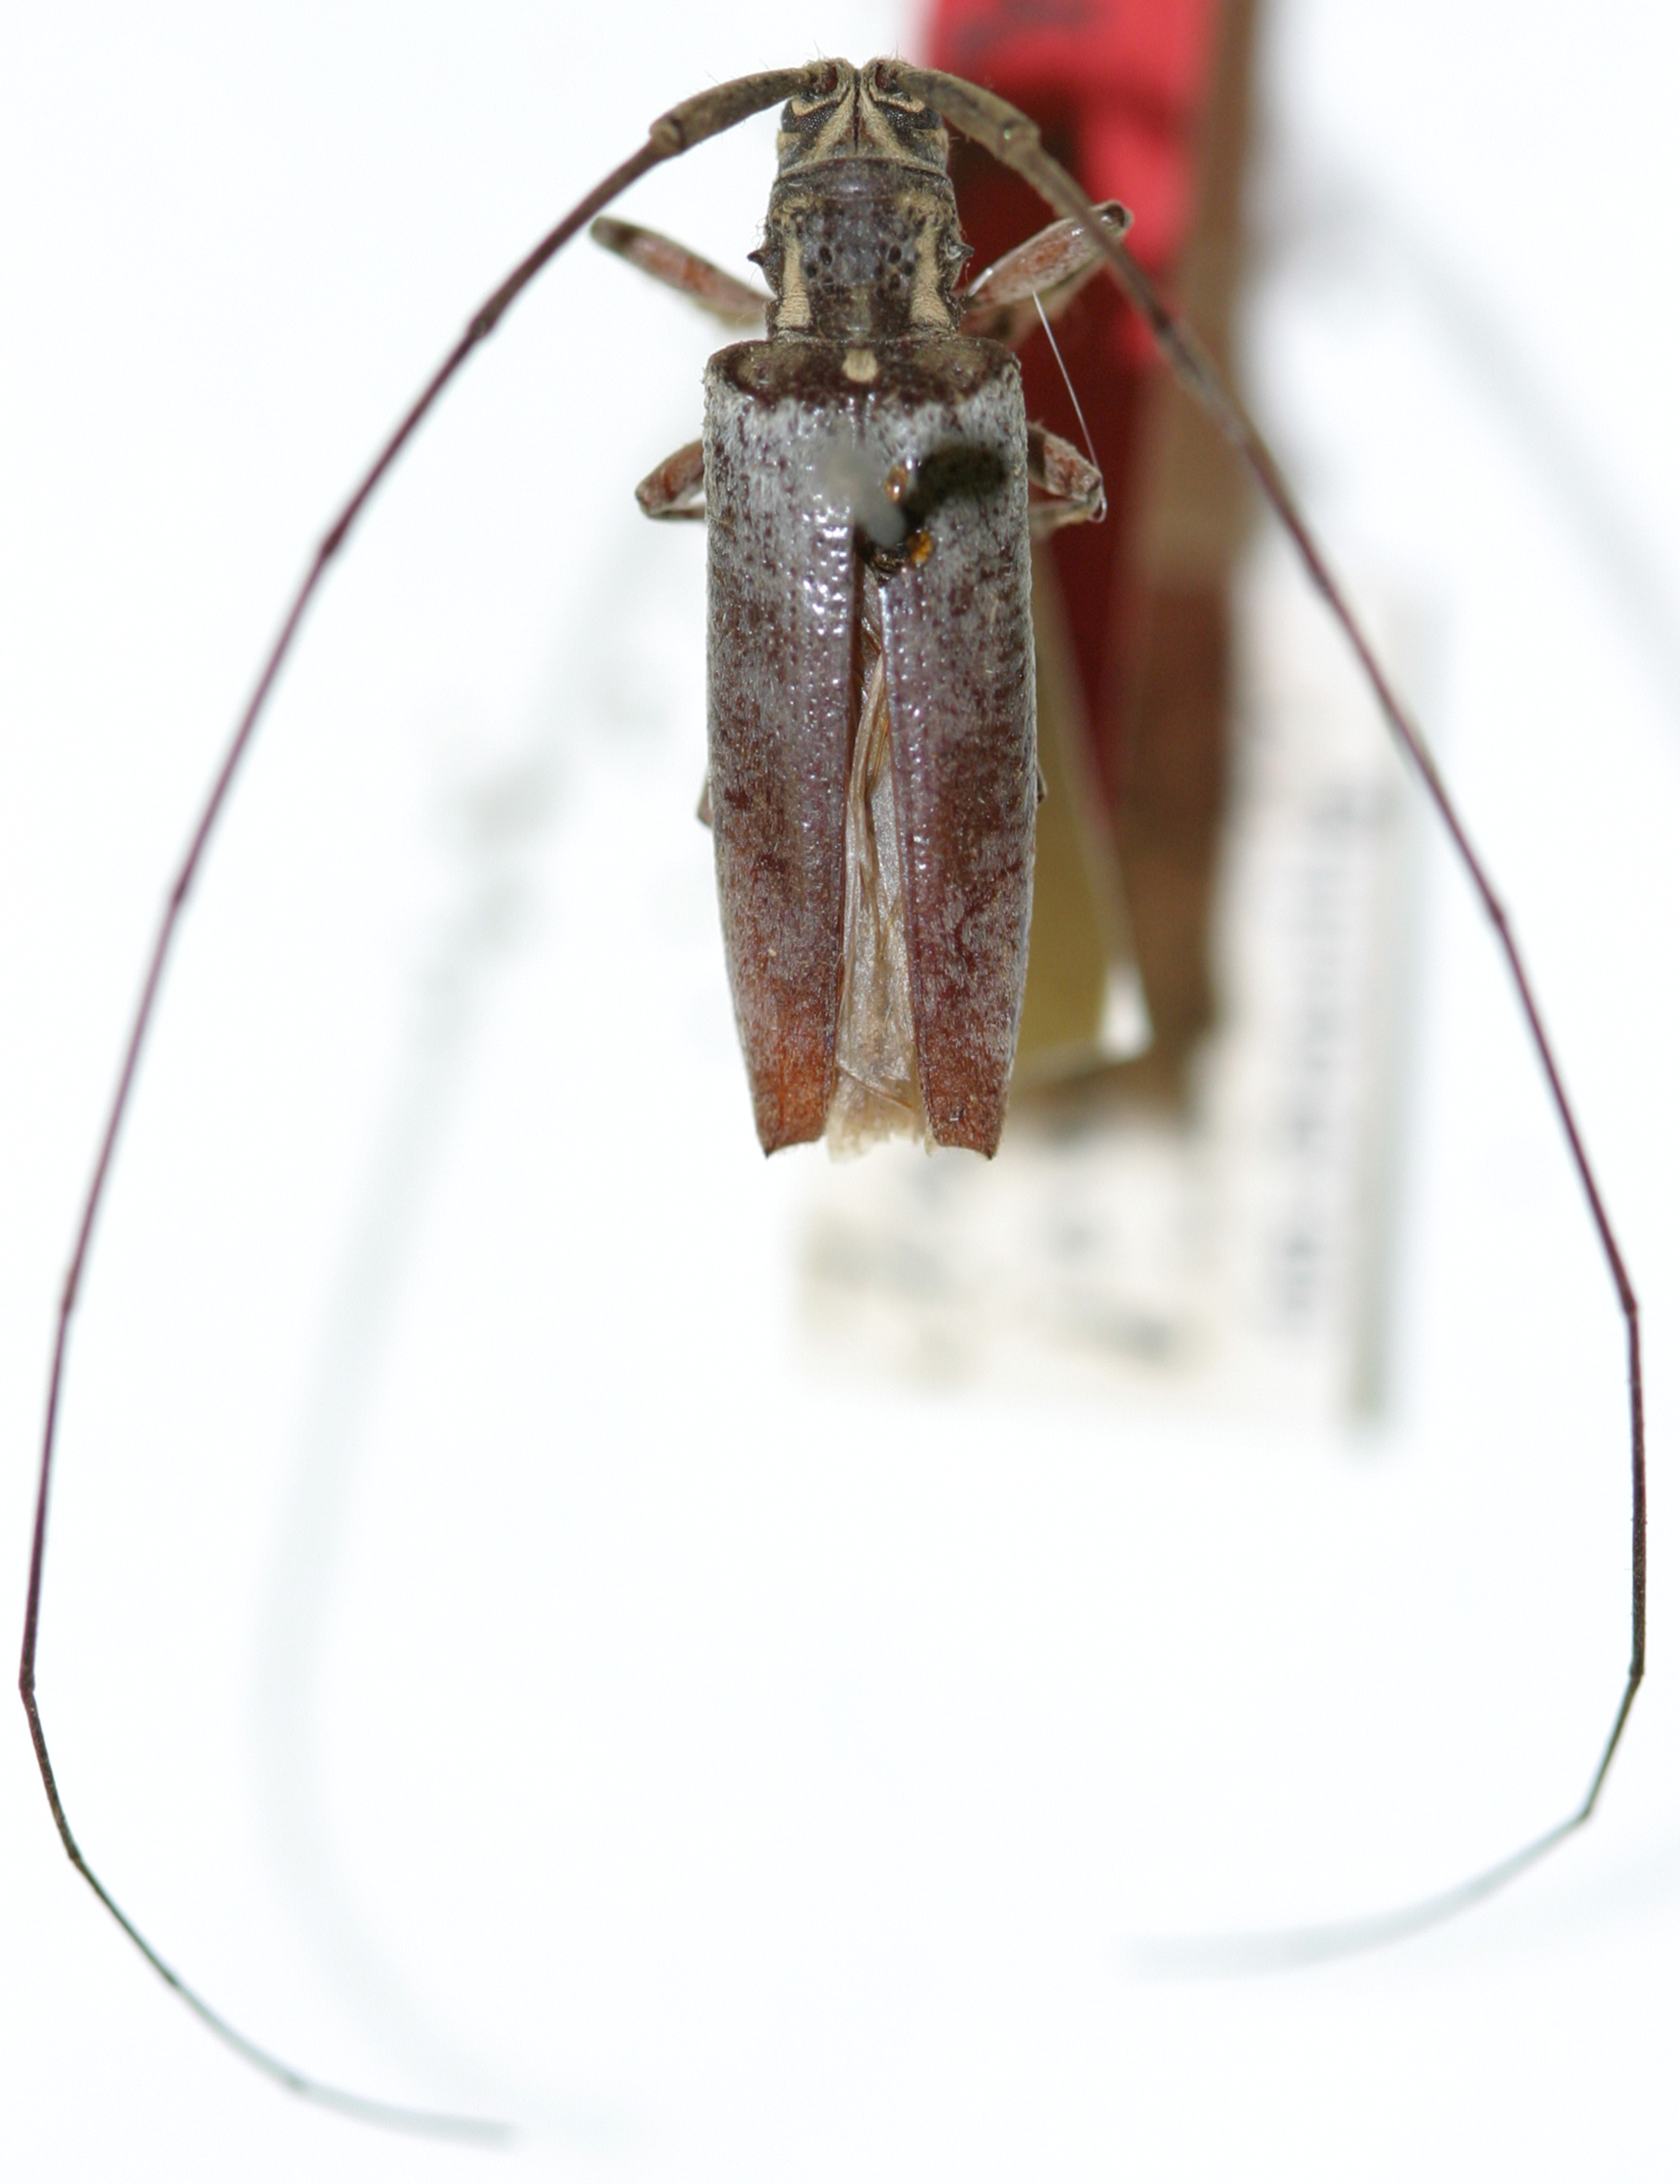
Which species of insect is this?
Amechana javanica
